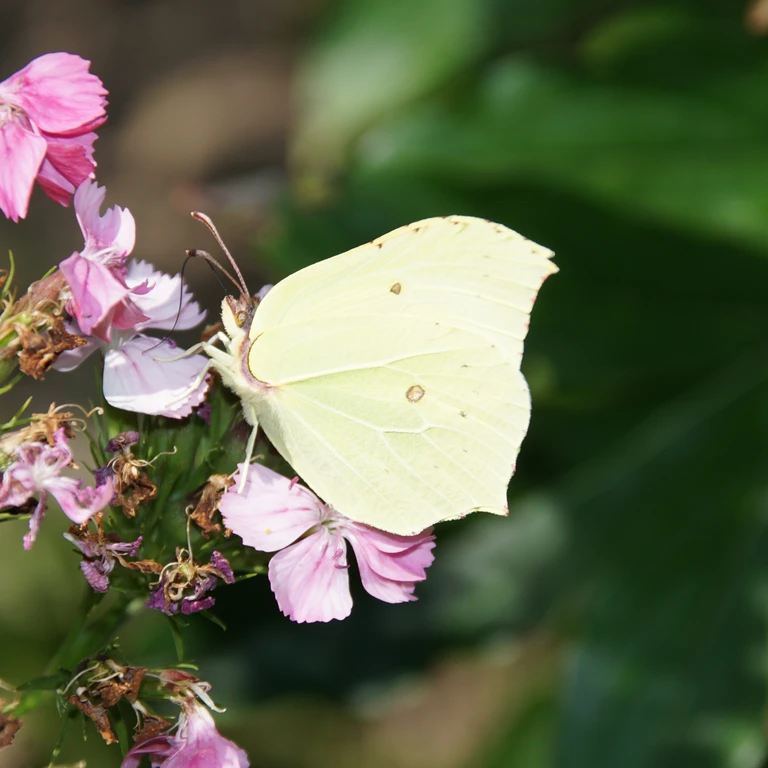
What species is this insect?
Gonepteryx rhamni
